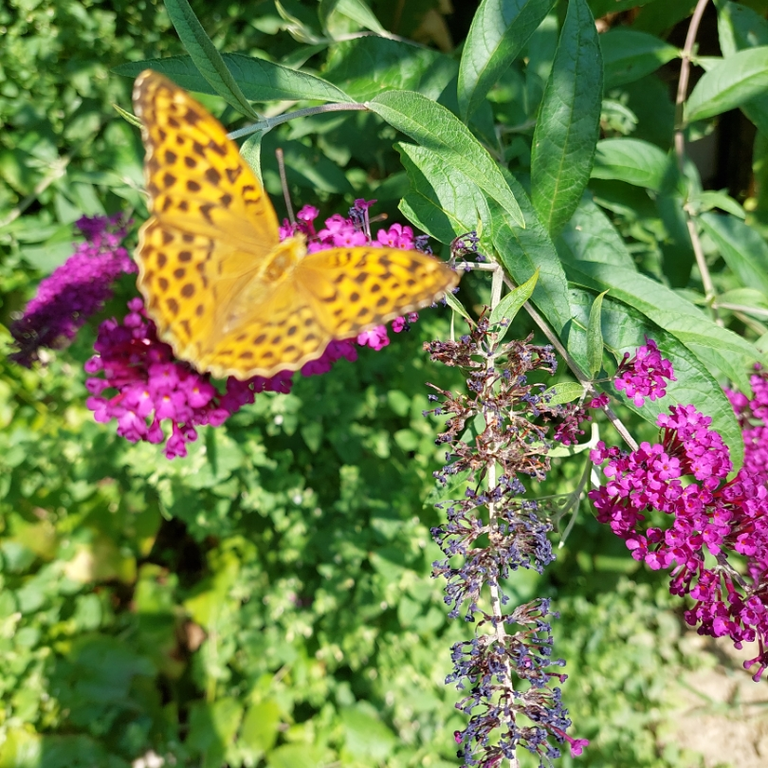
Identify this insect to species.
Argynnis paphia
